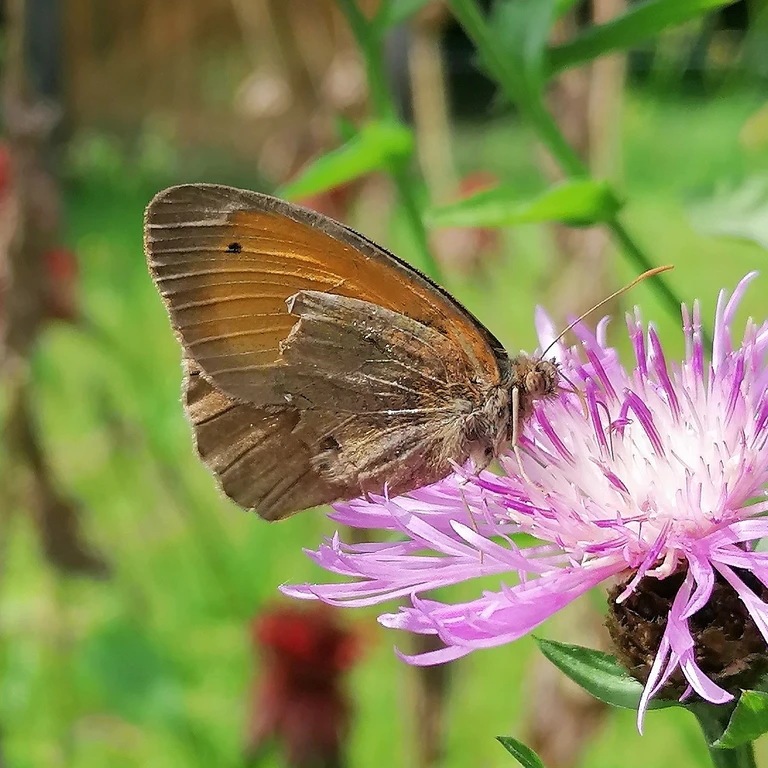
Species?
Maniola jurtina
